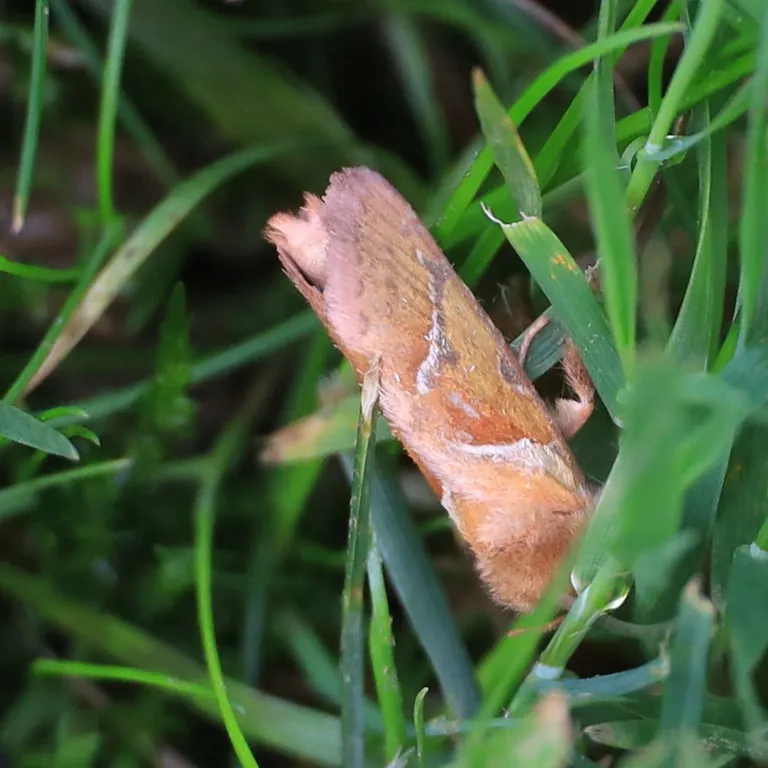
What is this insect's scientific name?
Triodia sylvina
